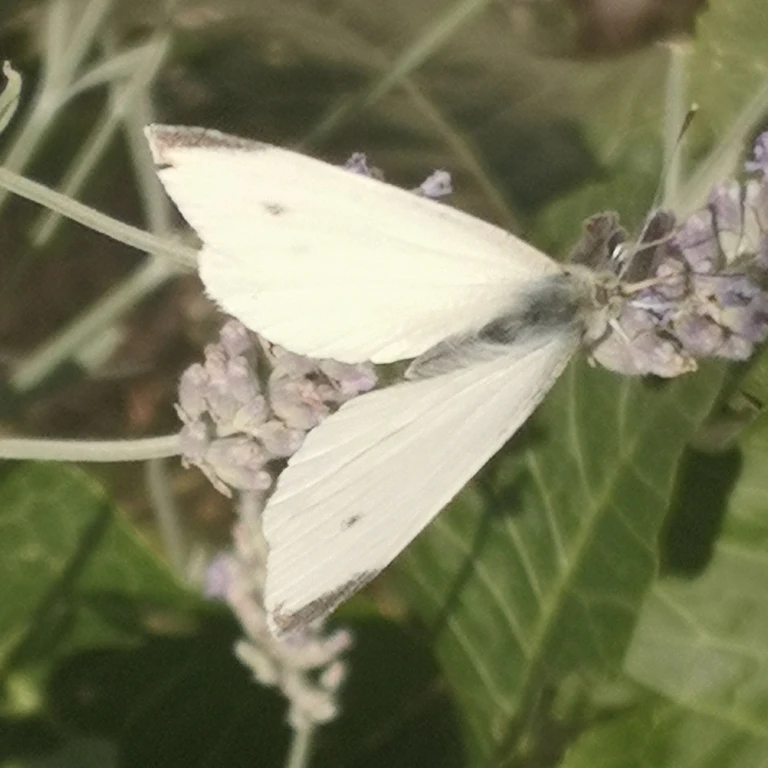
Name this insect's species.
Pieris rapae
